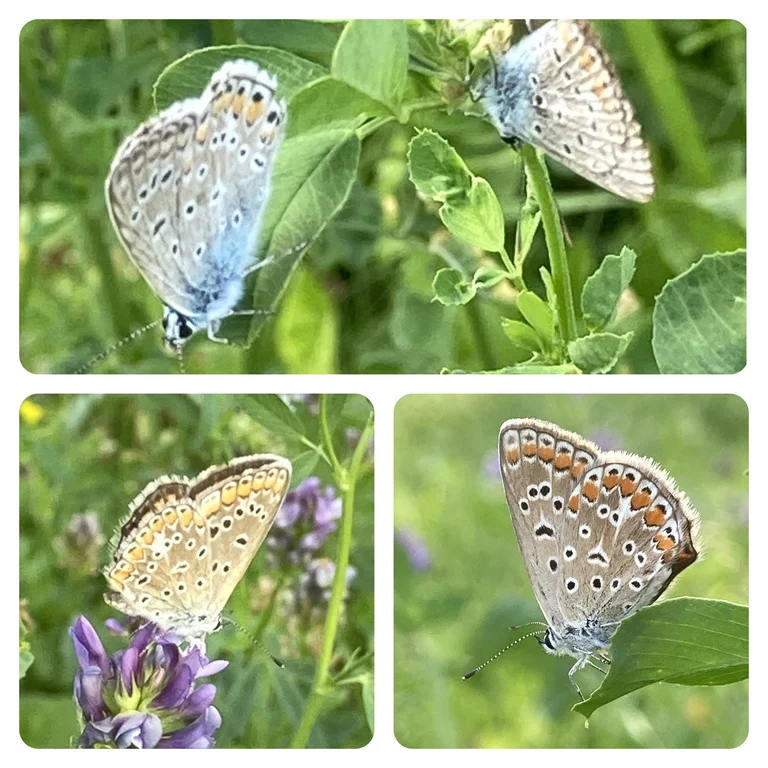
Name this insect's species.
Polyommatus icarus
